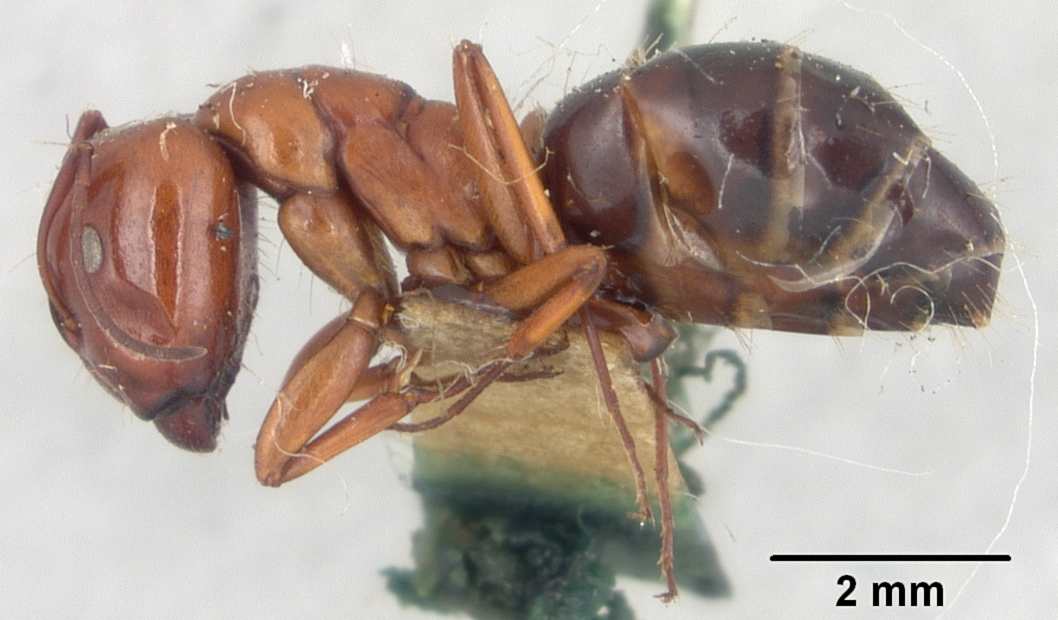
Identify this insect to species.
Camponotus sayi
